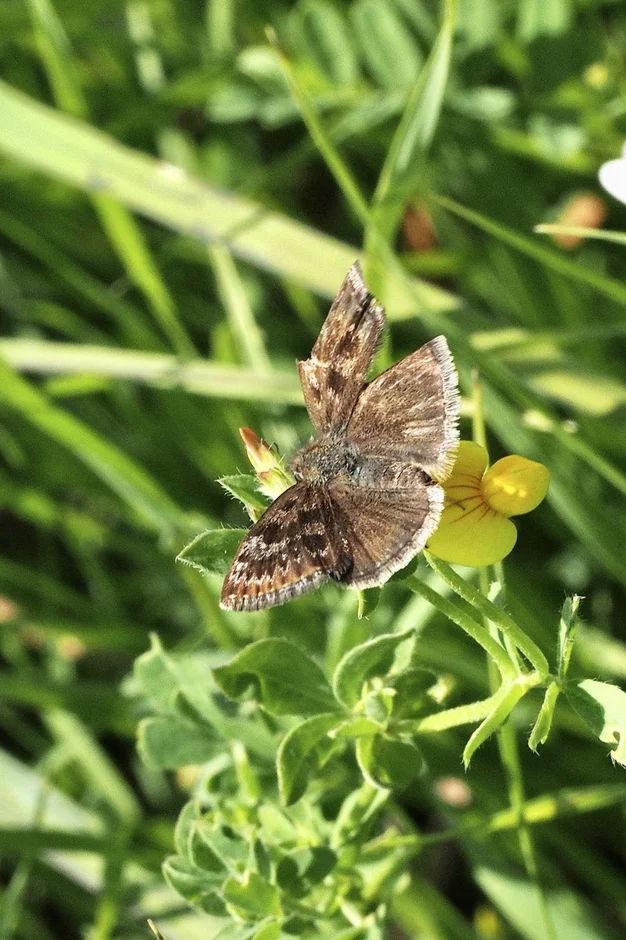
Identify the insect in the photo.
Erynnis tages
